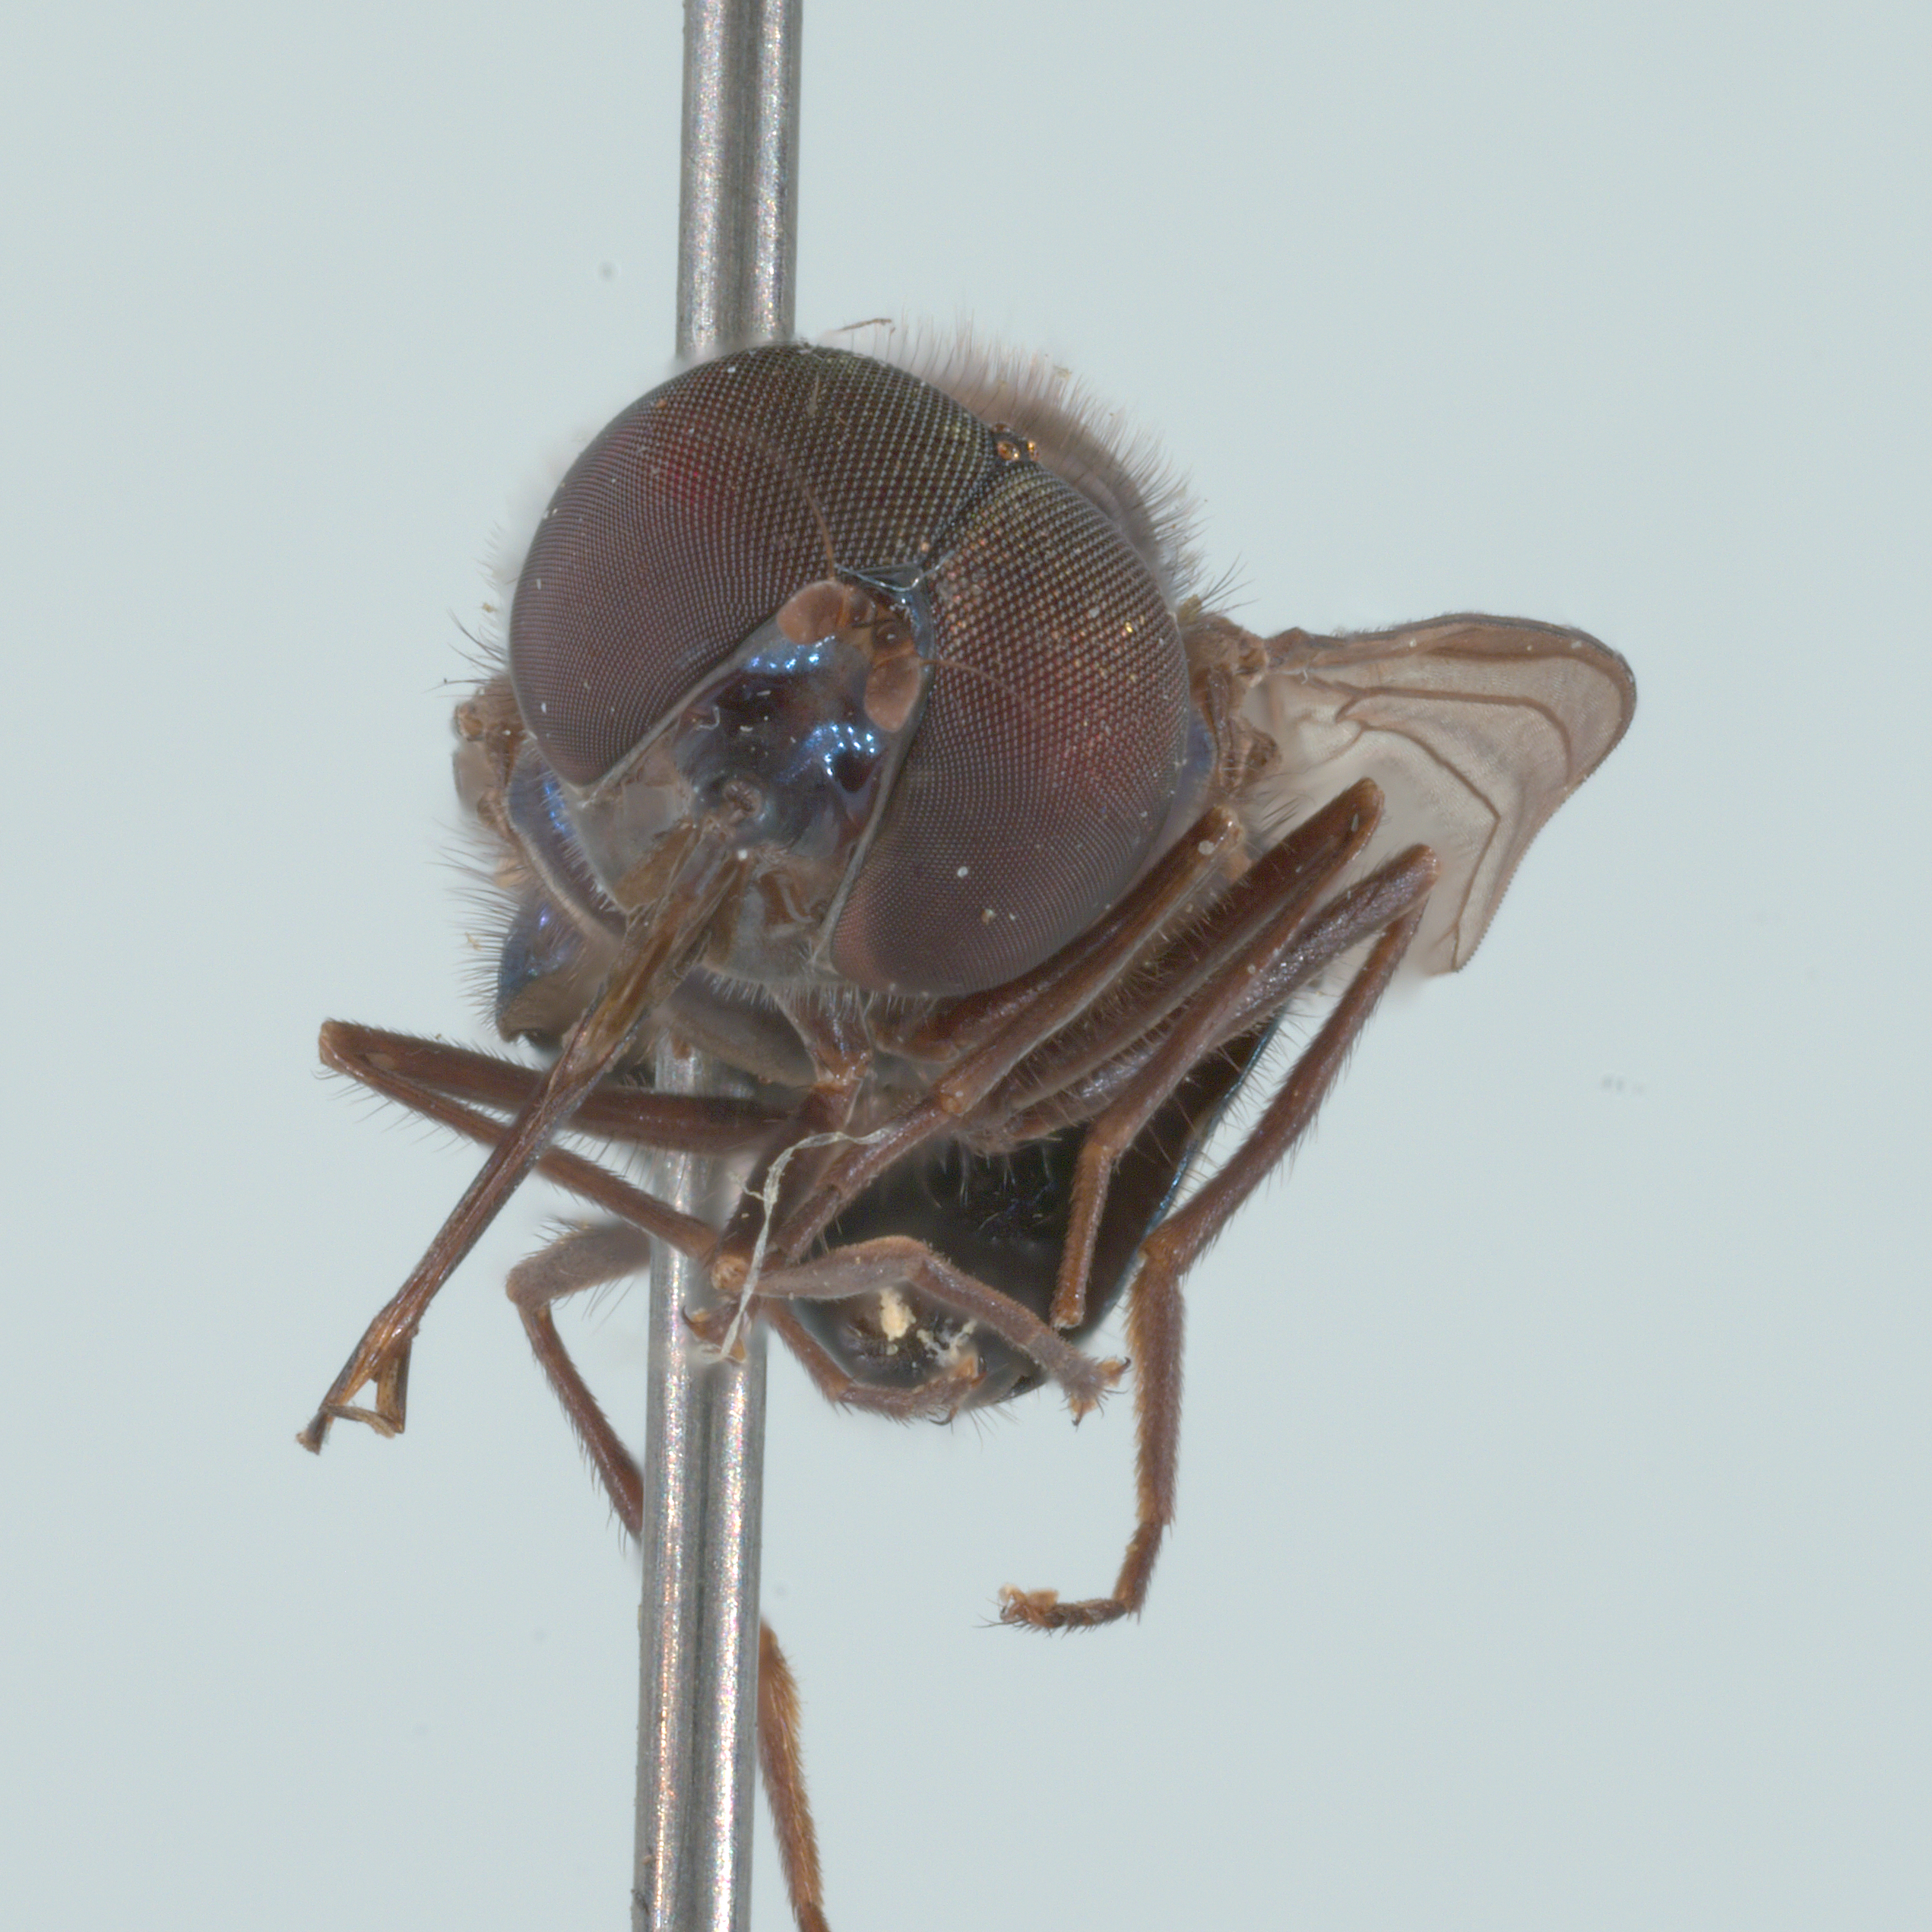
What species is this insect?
Rhingia cyanoprora
